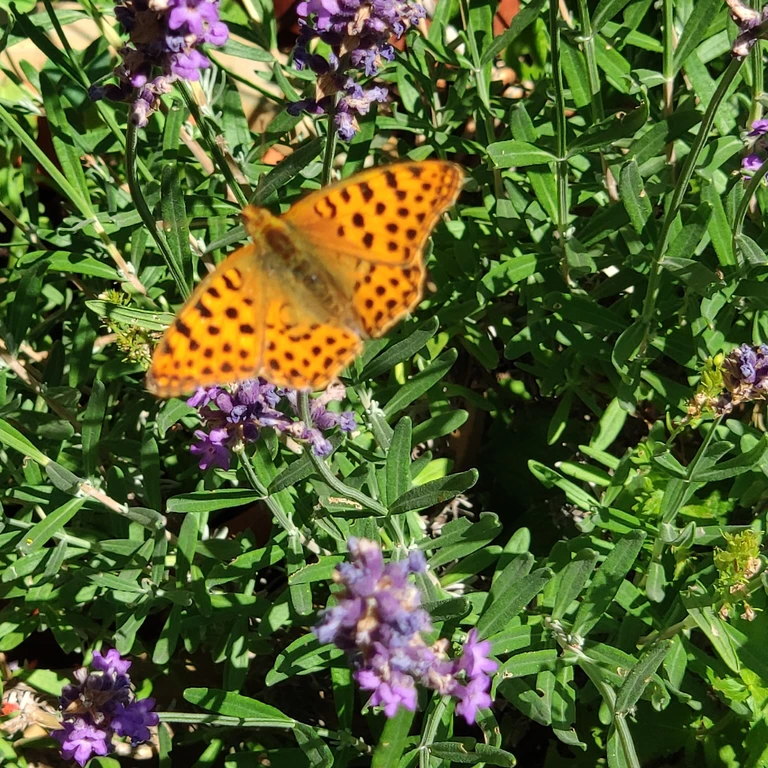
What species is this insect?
Issoria lathonia
